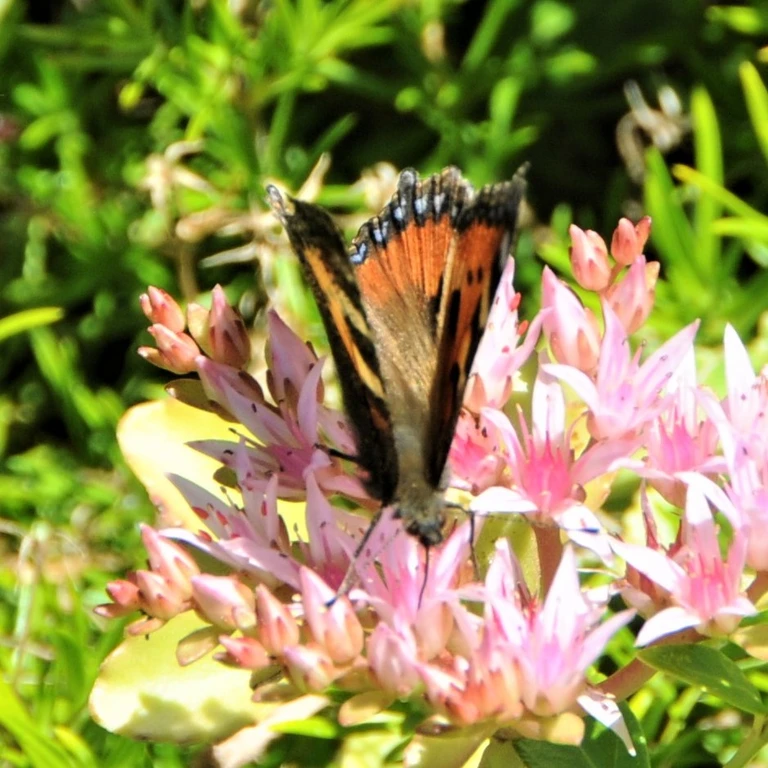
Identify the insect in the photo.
Aglais urticae
